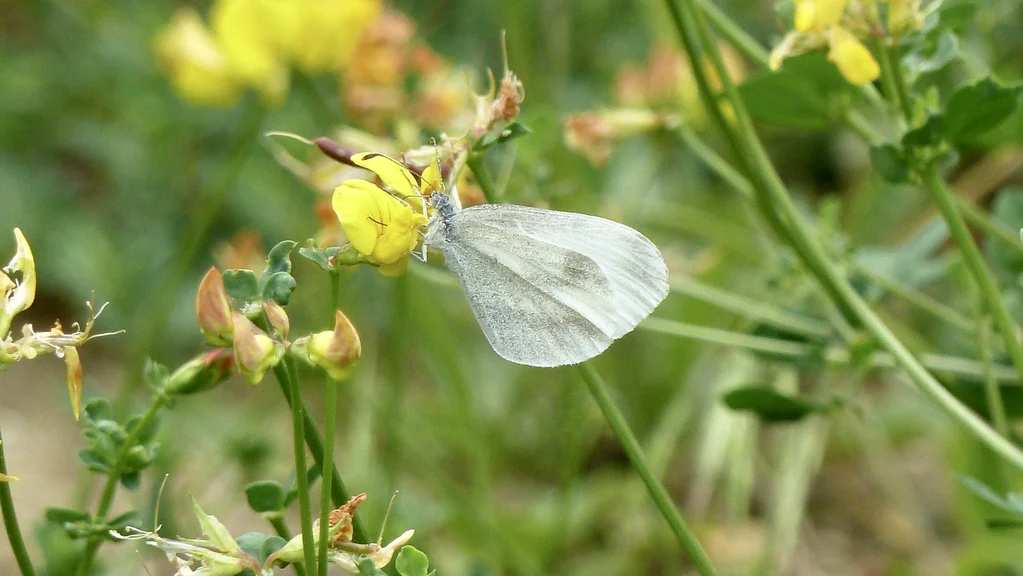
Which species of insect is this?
Leptidea sinapis/juvernica
